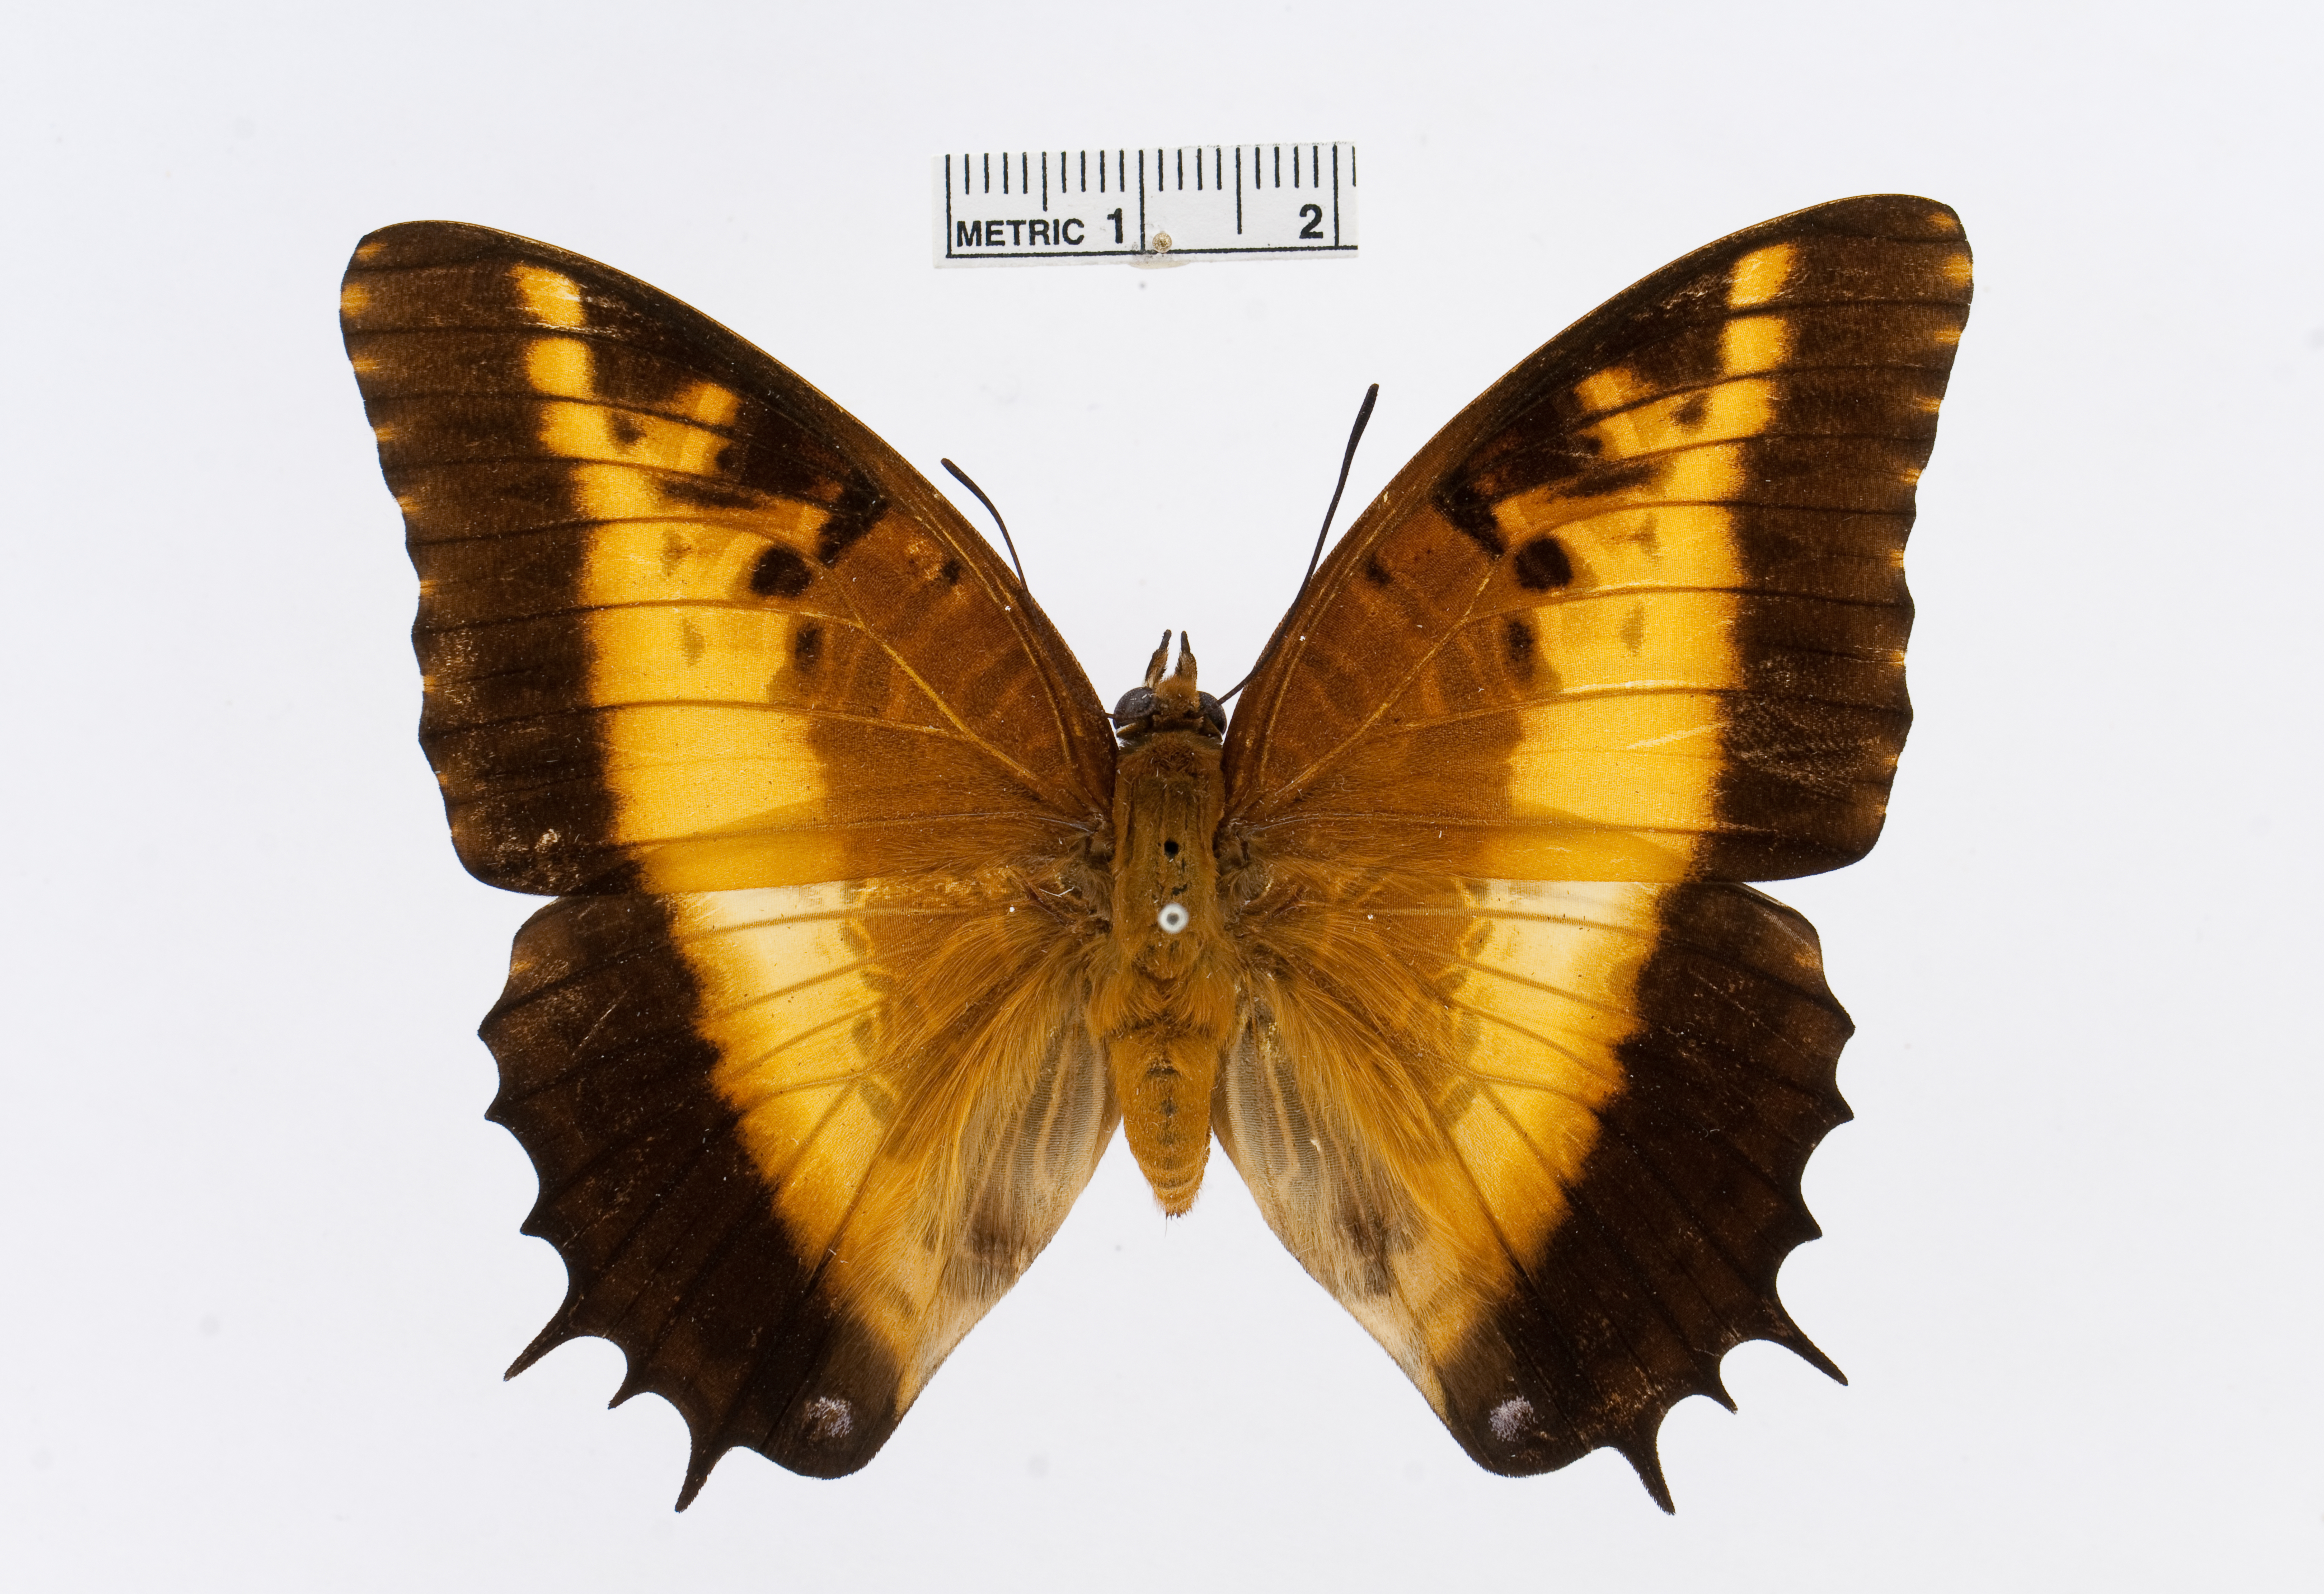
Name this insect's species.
Charaxes pollux
